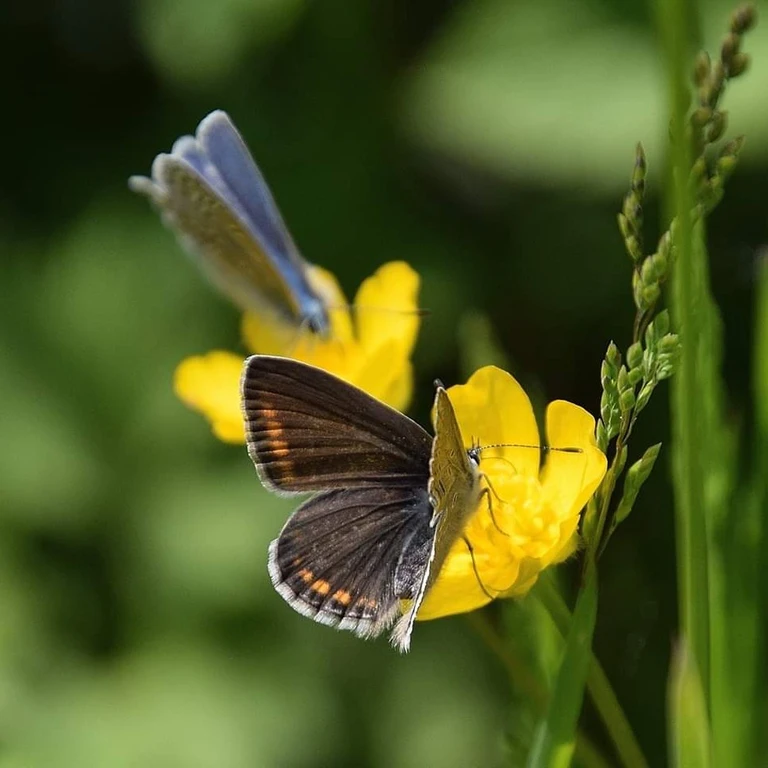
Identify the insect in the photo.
Polyommatus icarus
